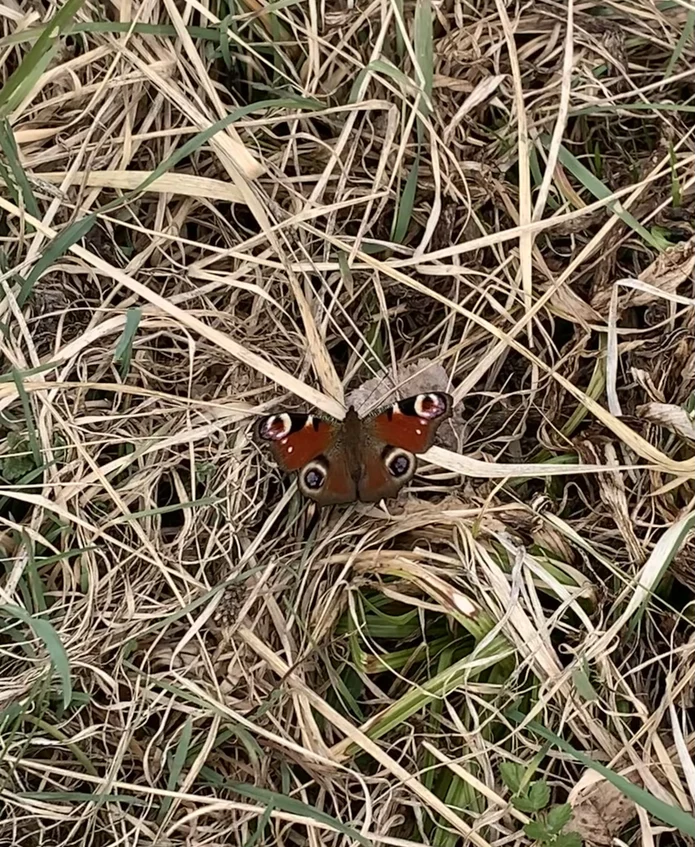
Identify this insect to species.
Aglais io
